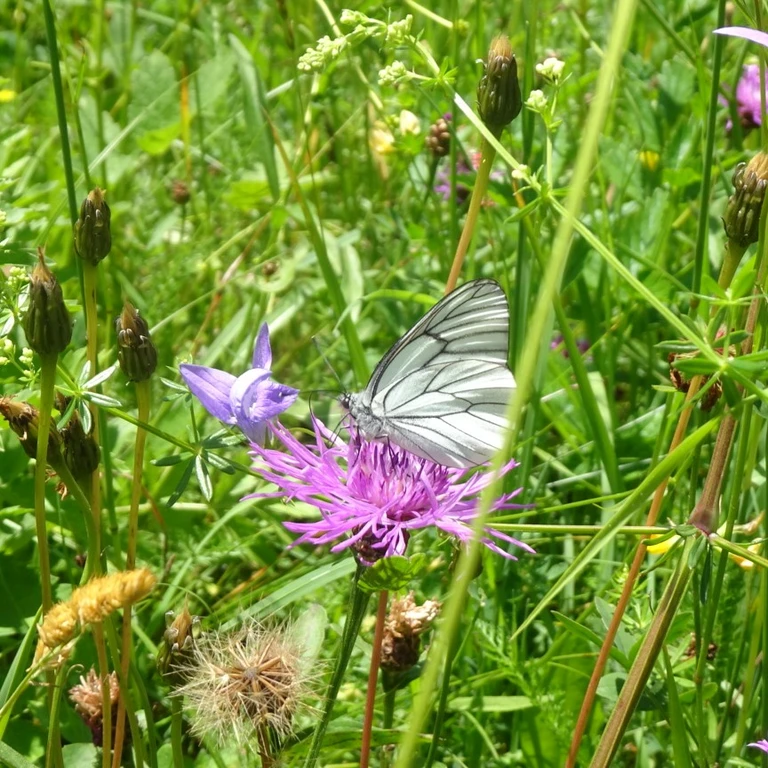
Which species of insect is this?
Aporia crataegi
